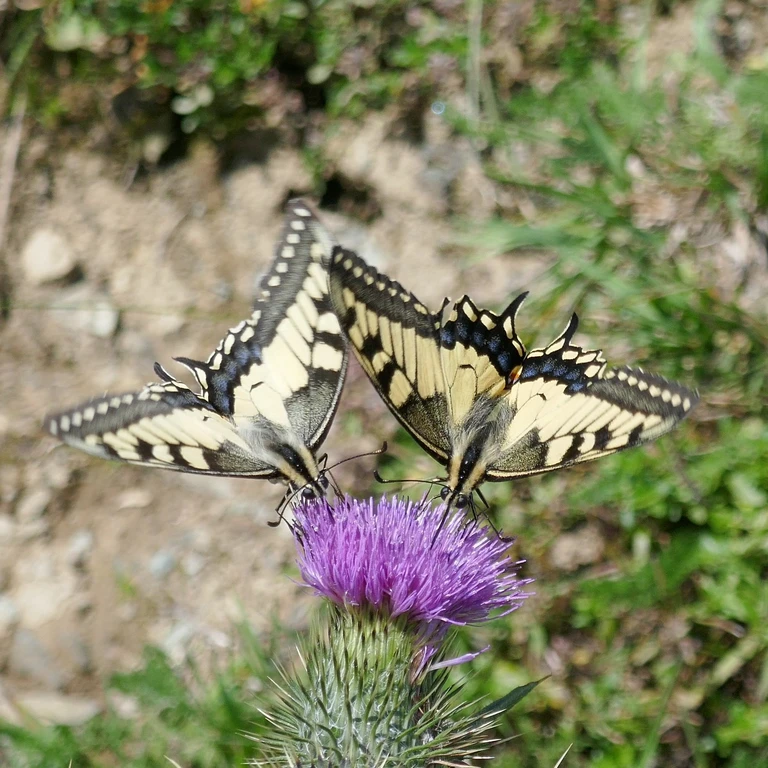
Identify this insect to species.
Papilio machaon
